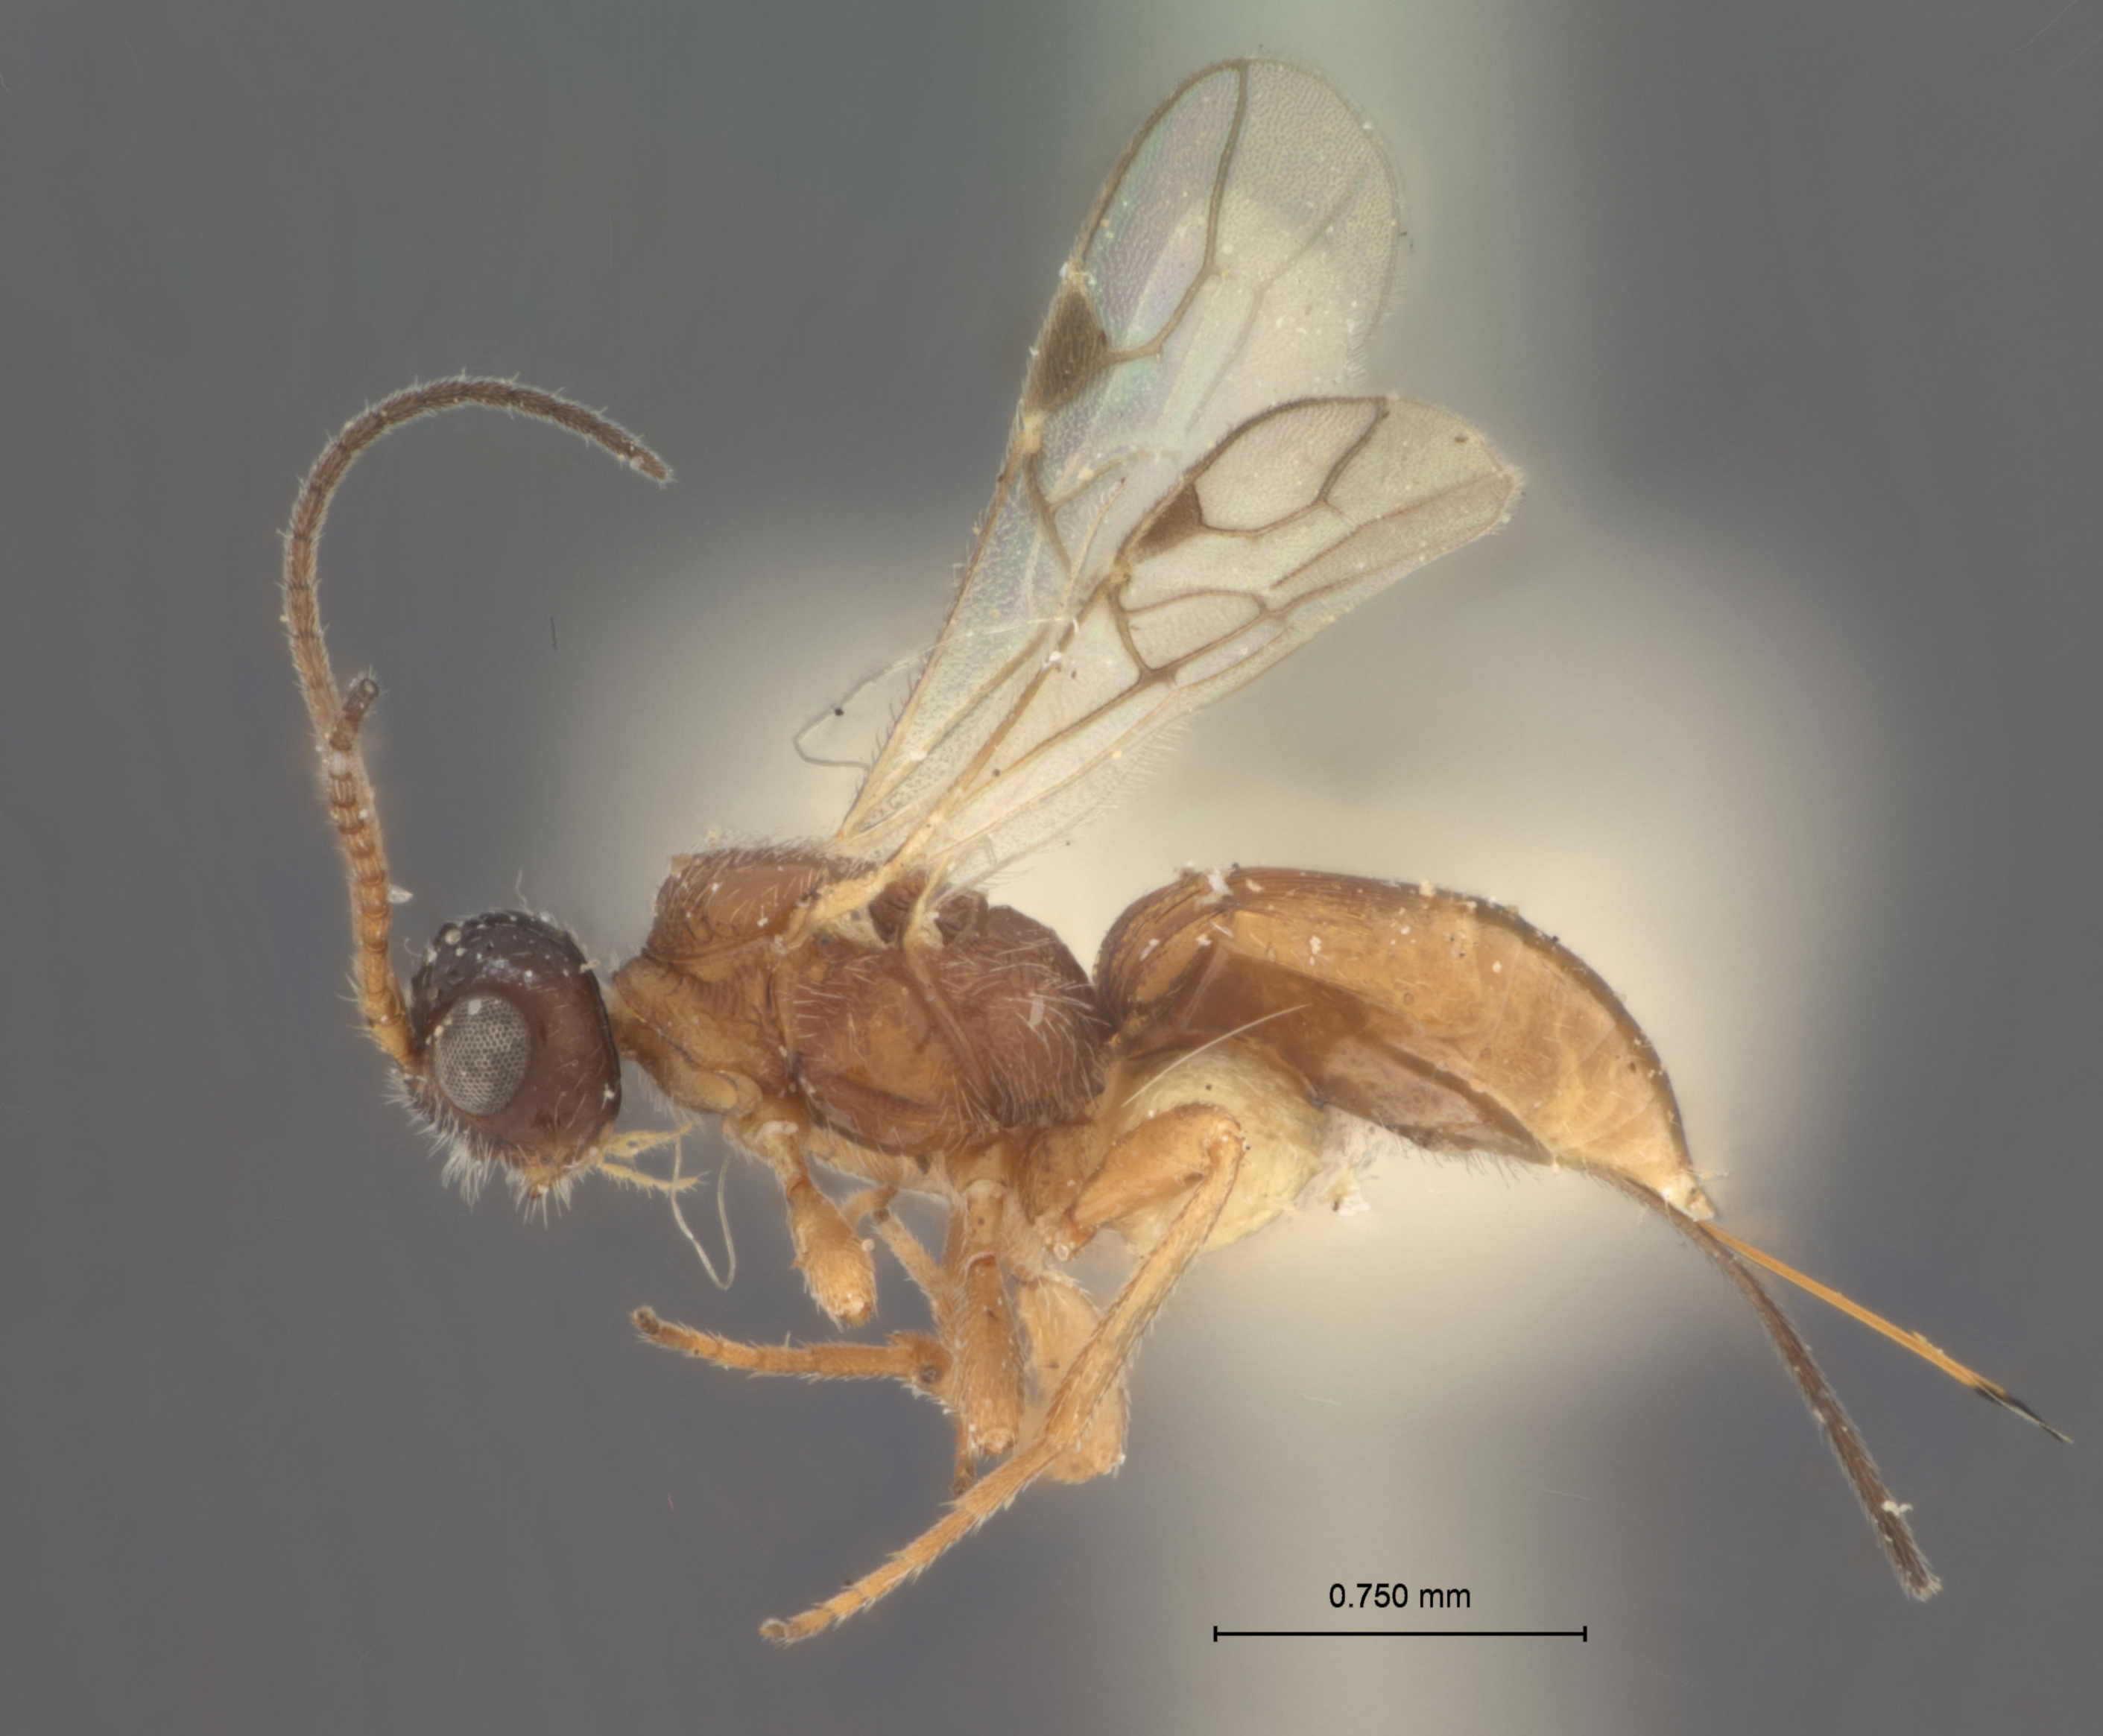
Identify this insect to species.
Heterospilus melanocephalus
